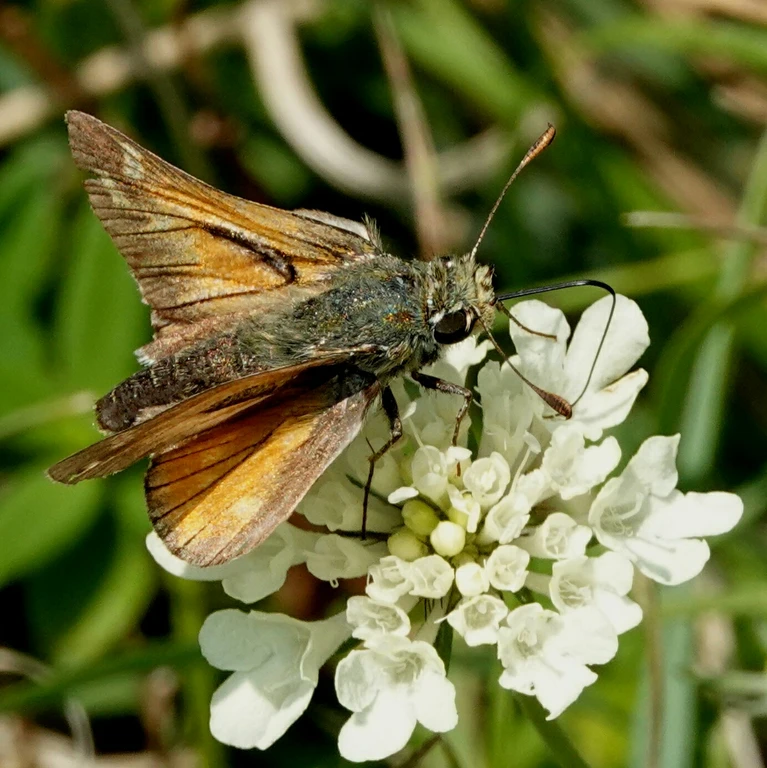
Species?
Hesperia comma
